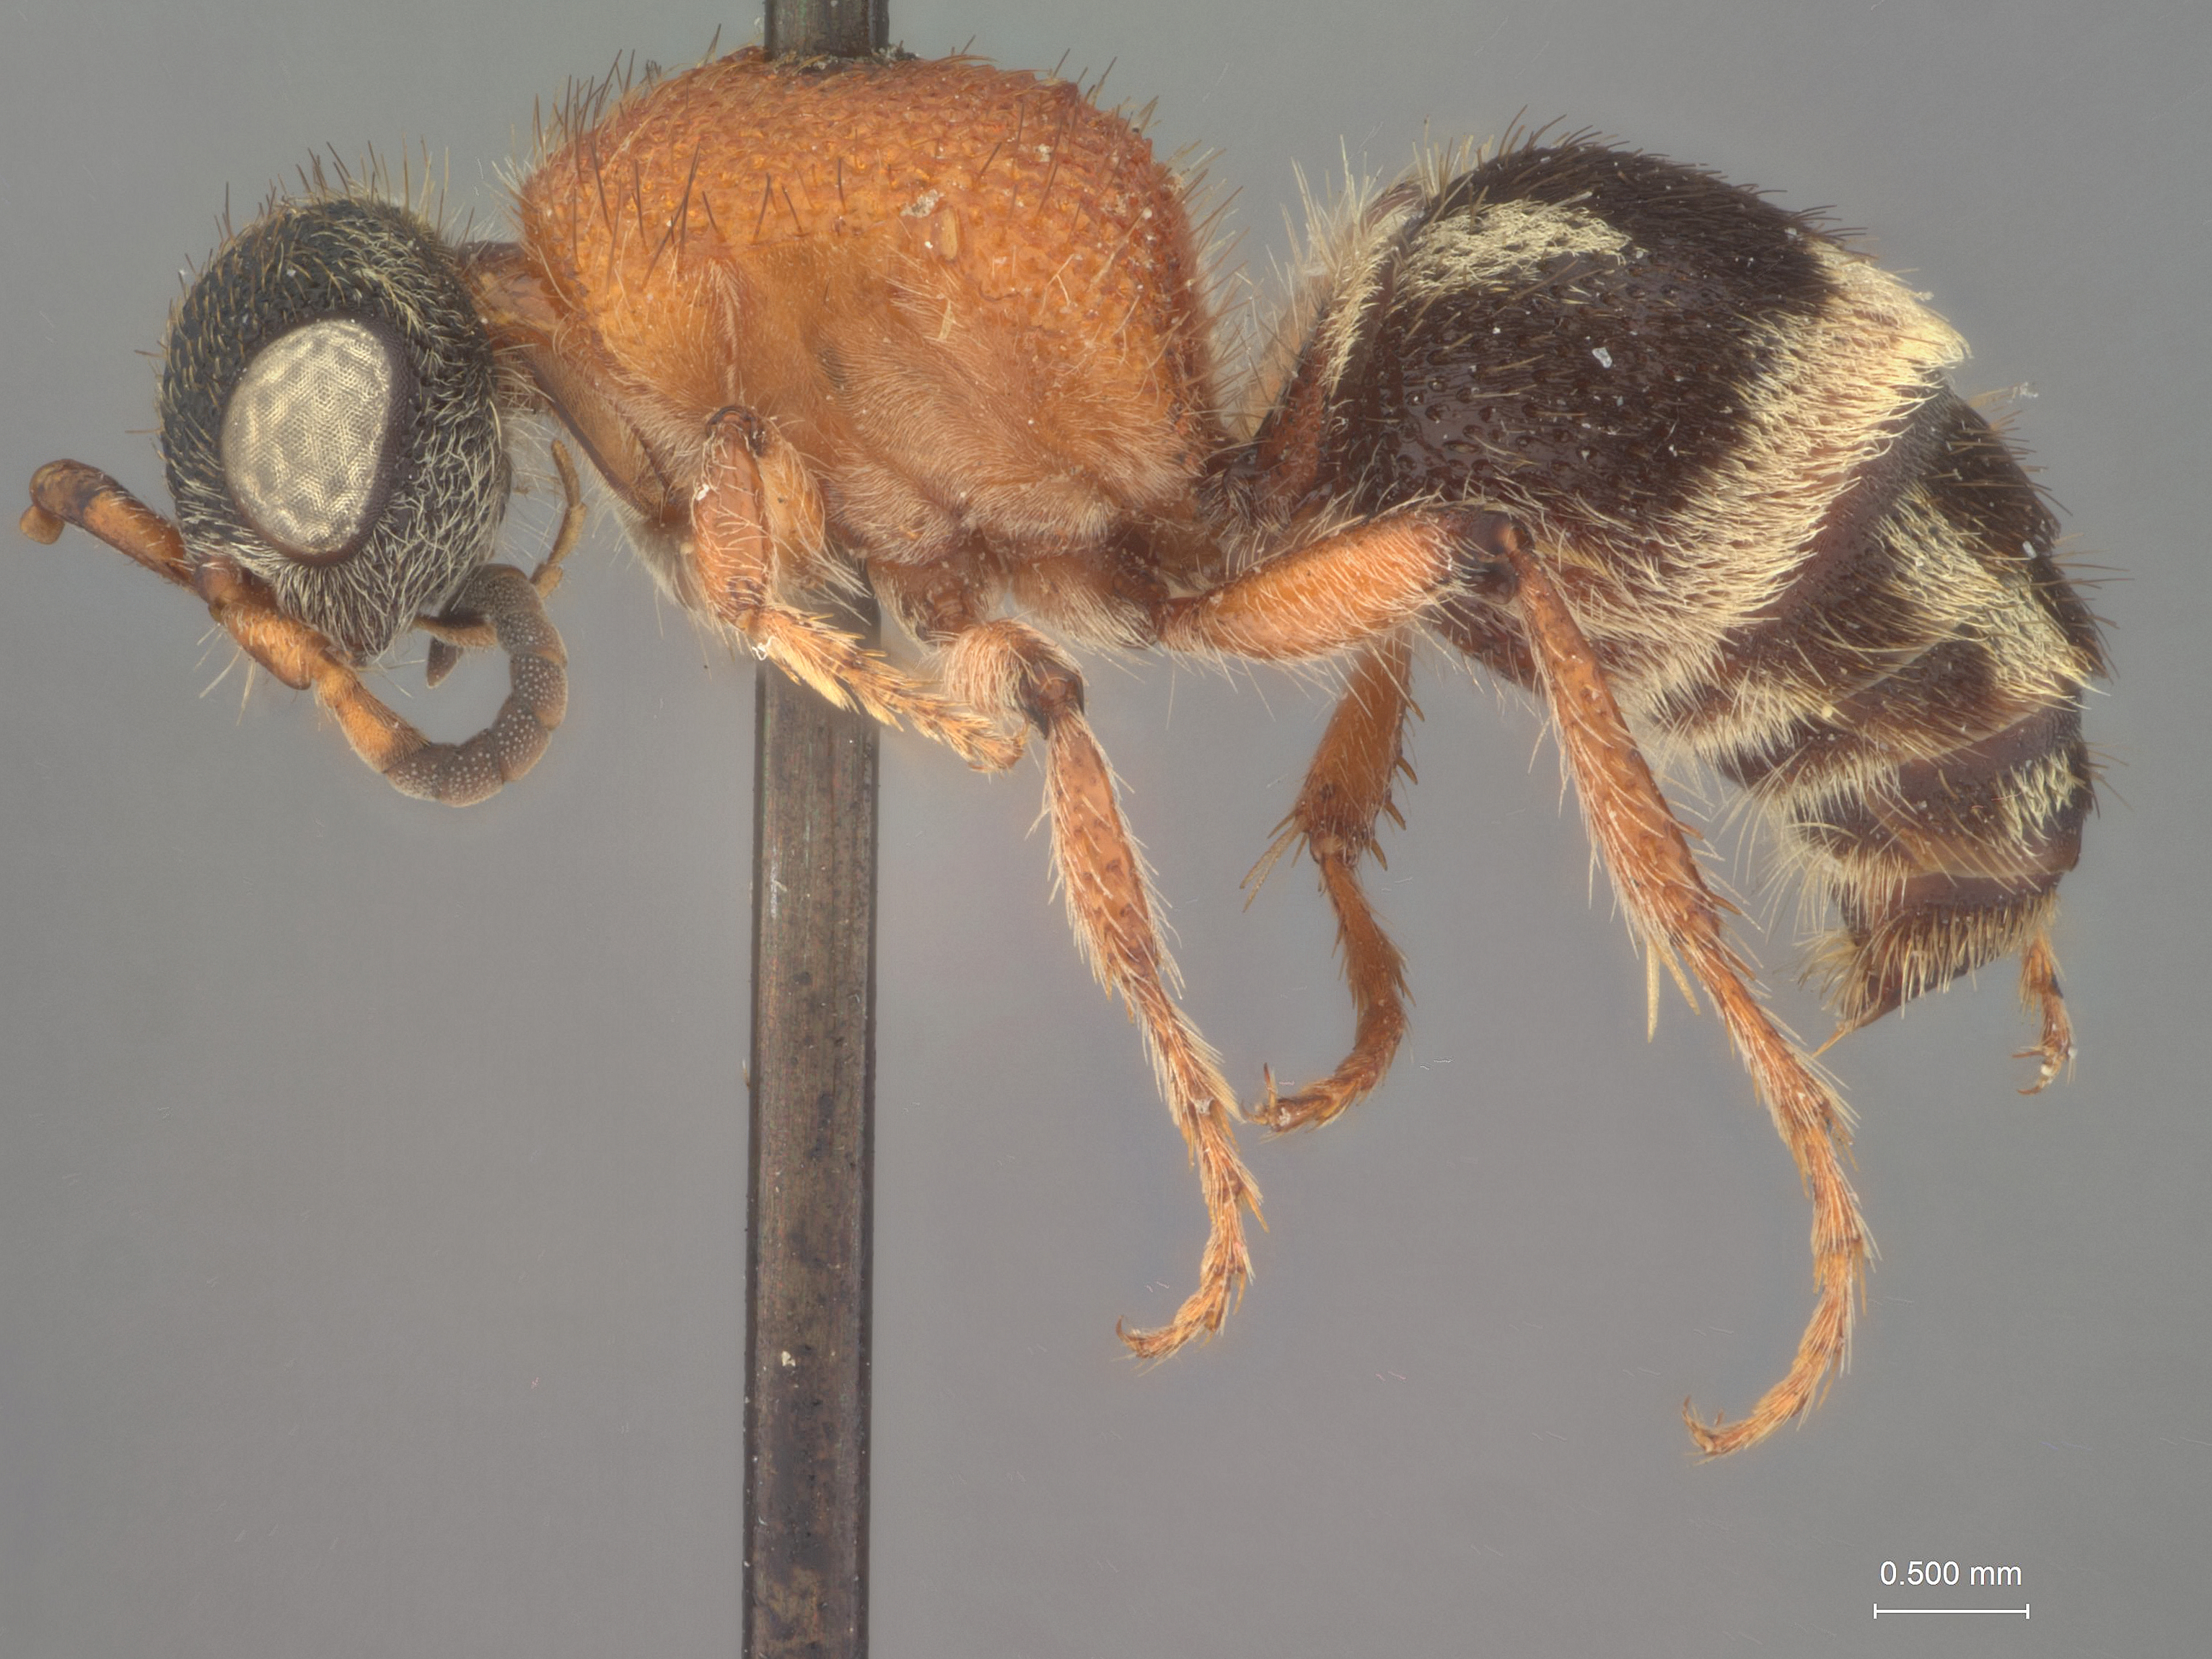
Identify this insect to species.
Timulla collina
